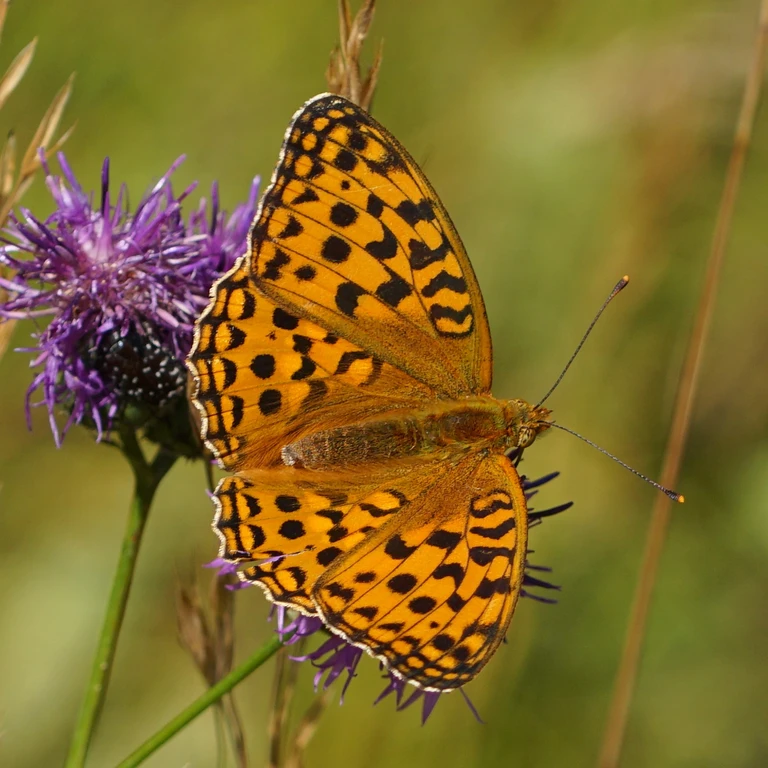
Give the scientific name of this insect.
Fabriciana adippe
